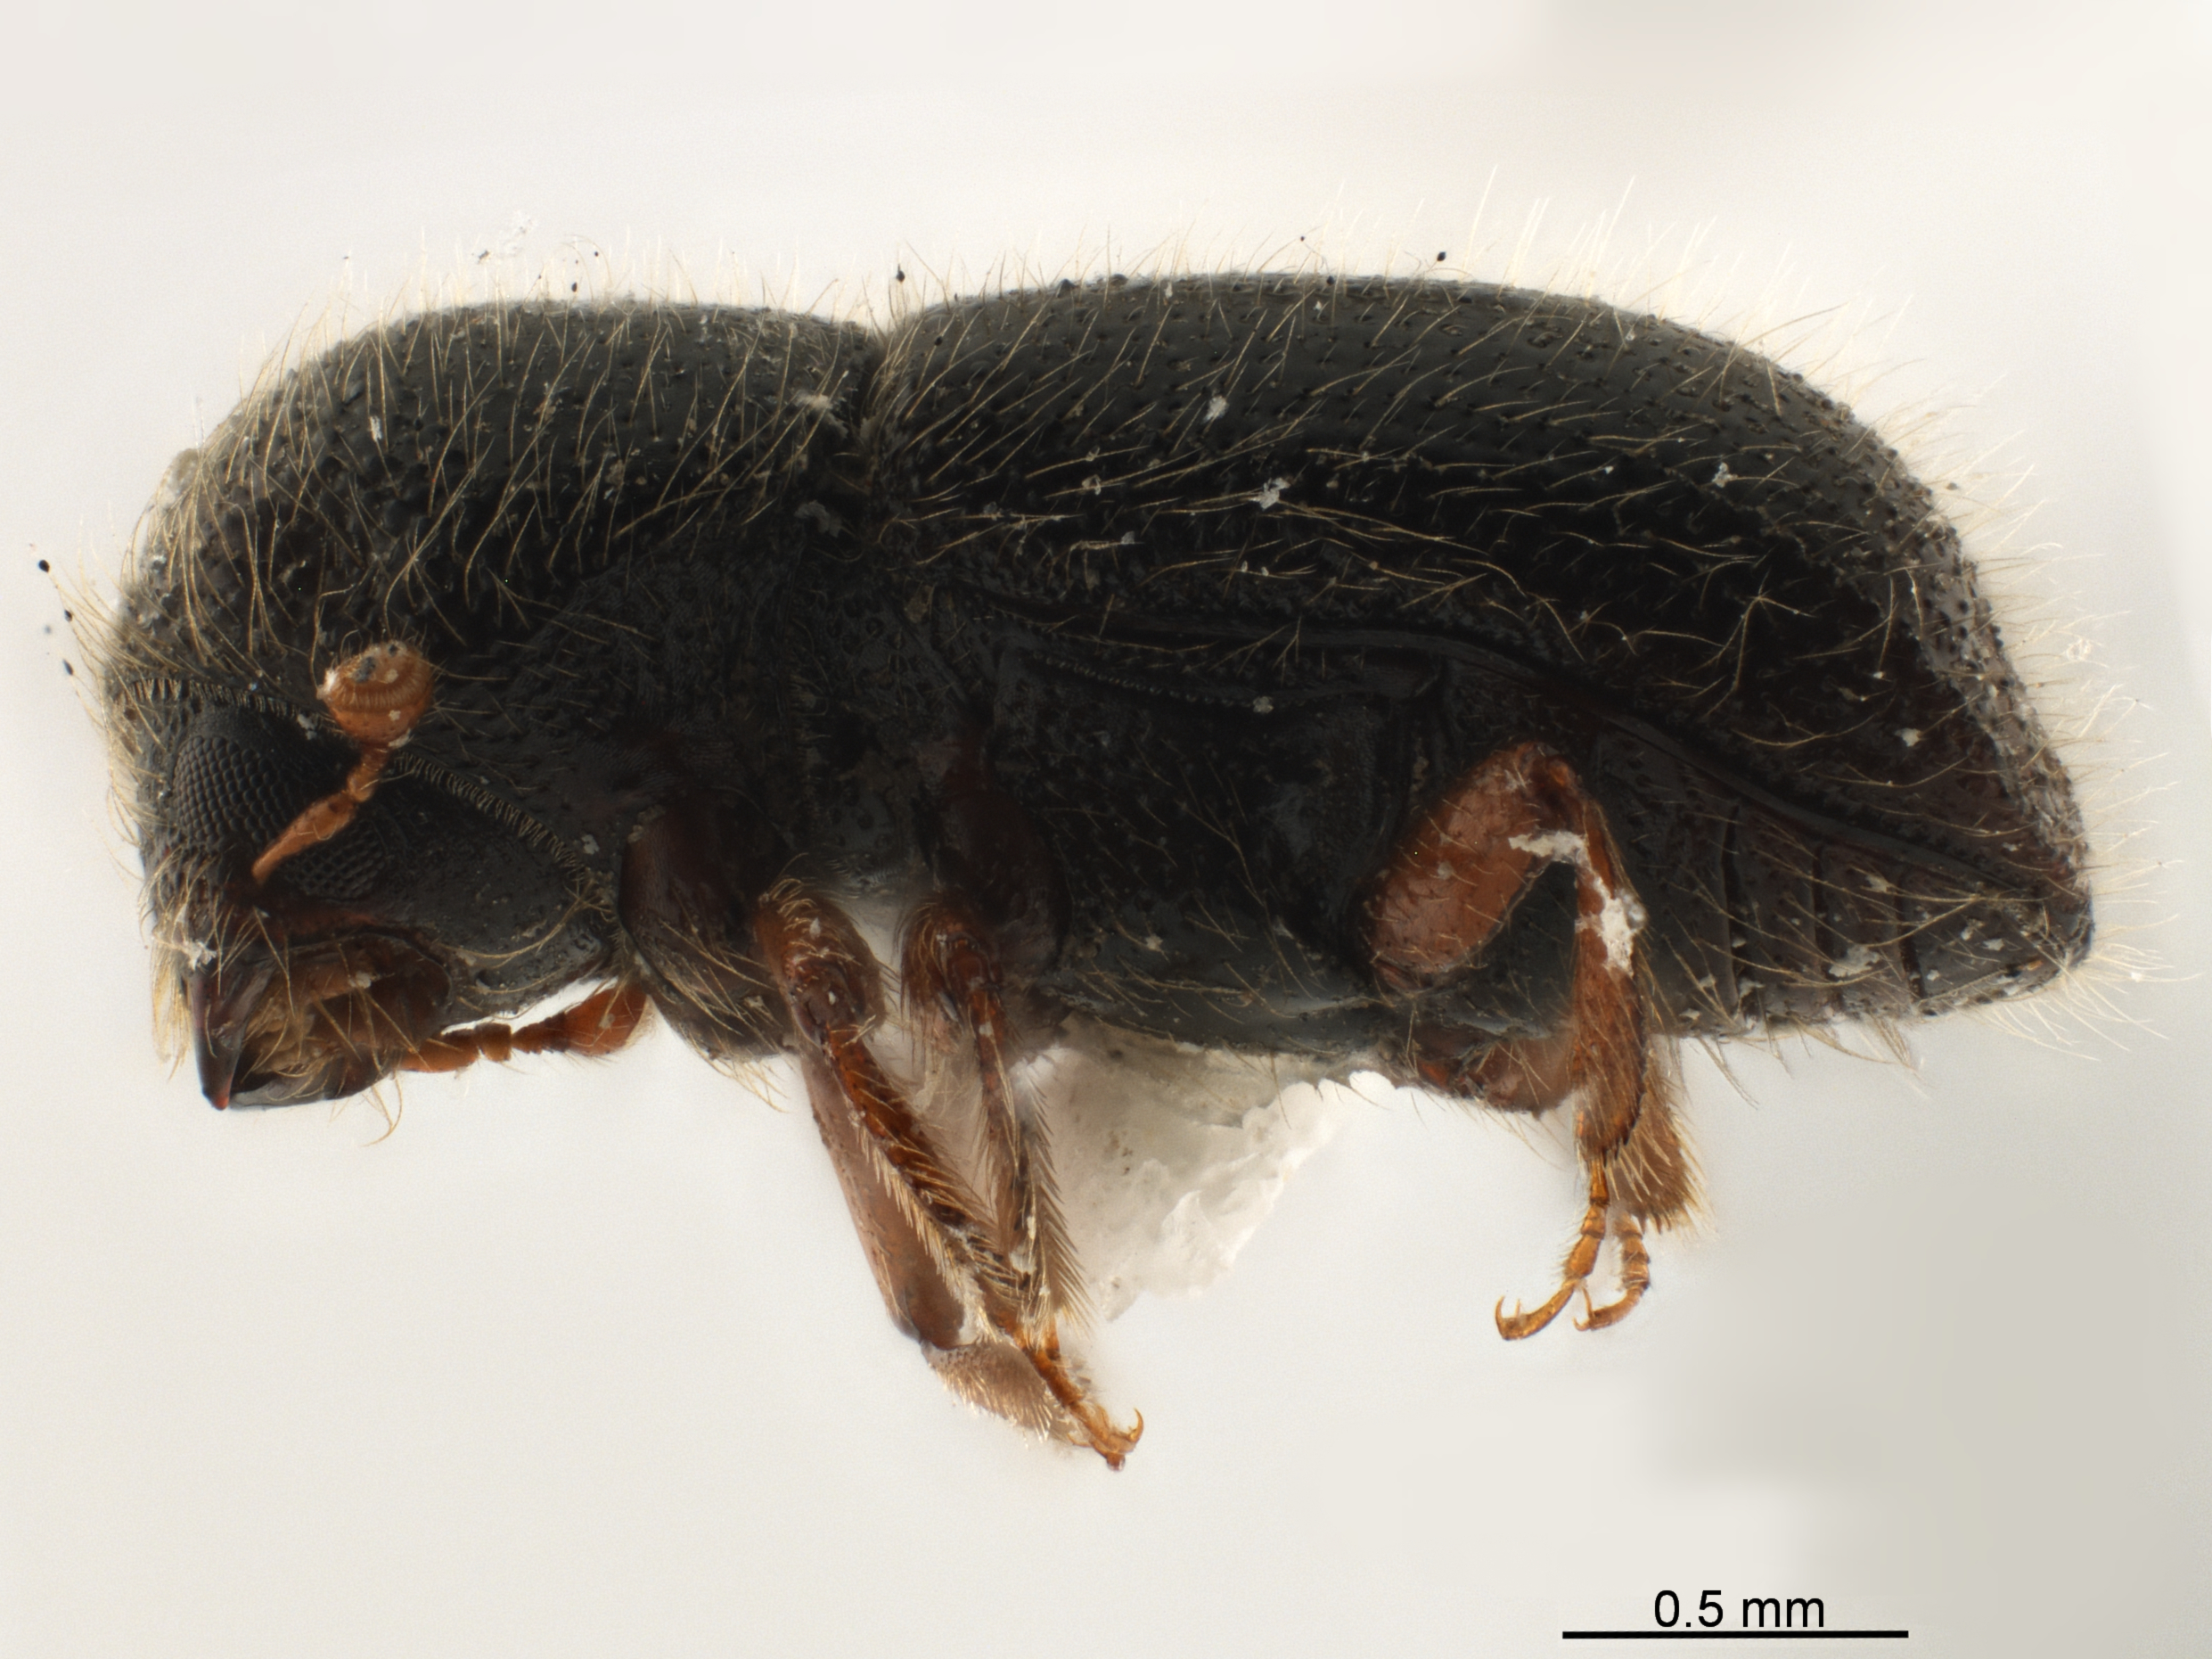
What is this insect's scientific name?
Anisandrus apicalis
